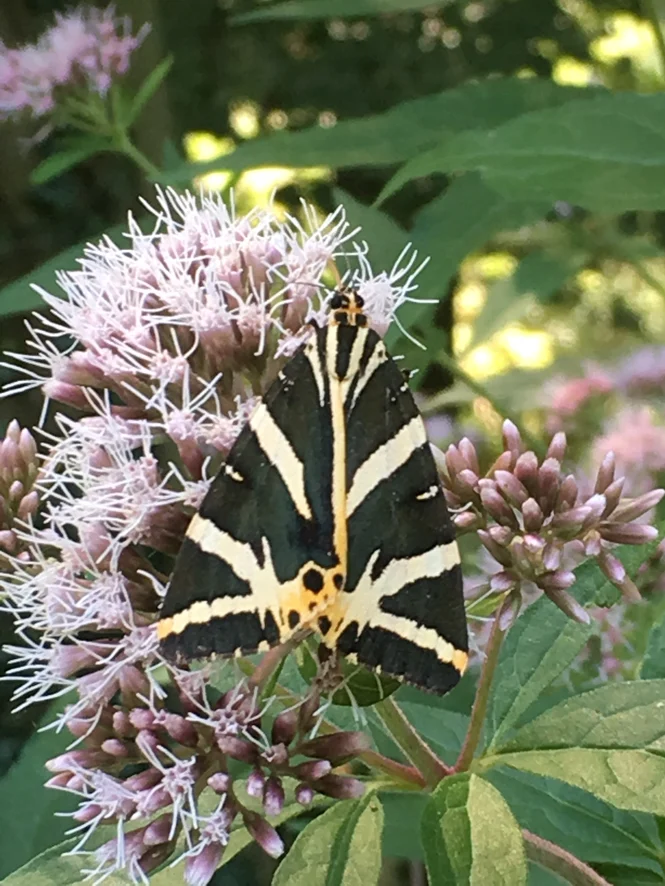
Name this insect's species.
Euplagia quadripunctaria
